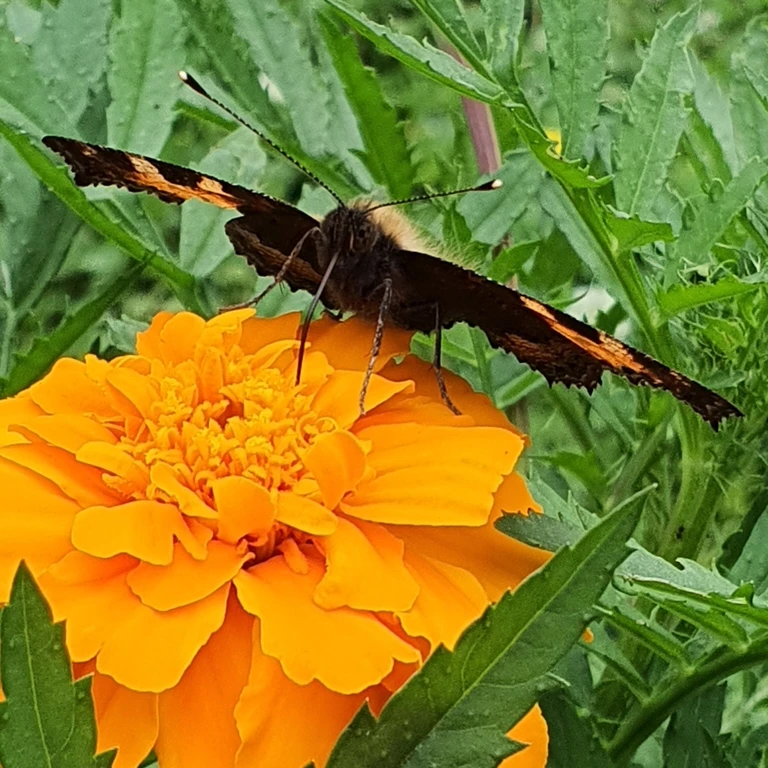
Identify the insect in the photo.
Aglais urticae
